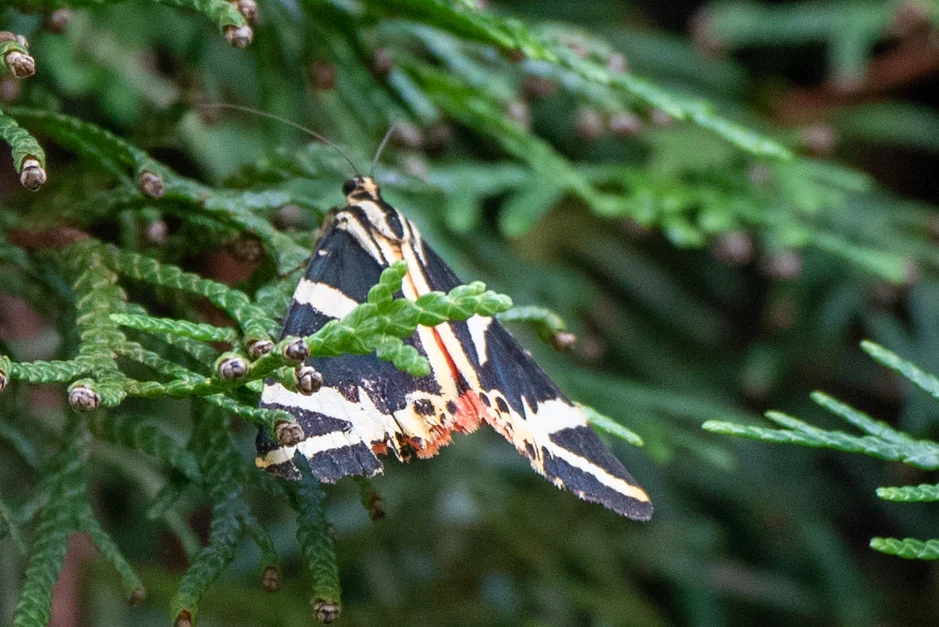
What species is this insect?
Euplagia quadripunctaria
